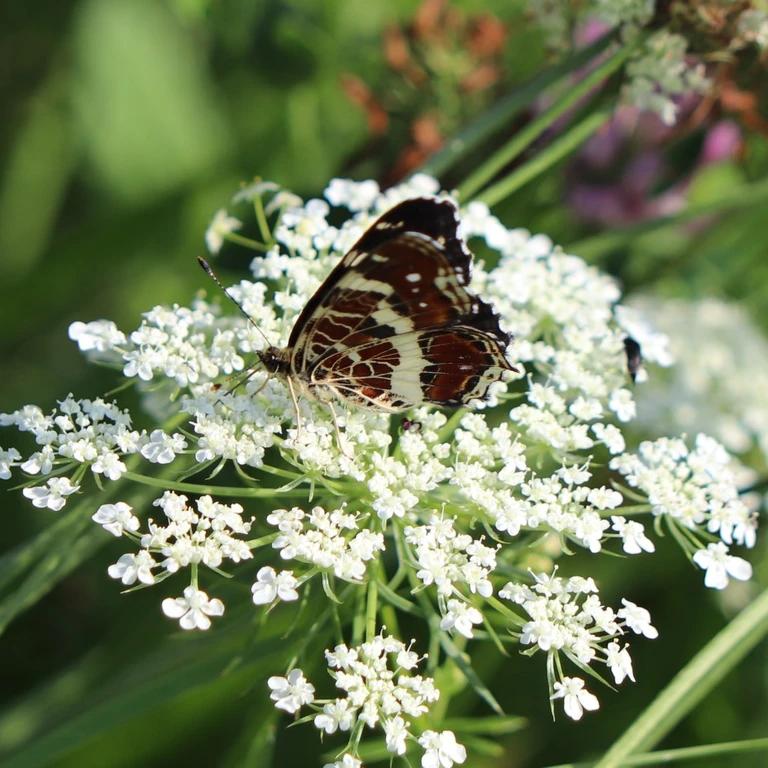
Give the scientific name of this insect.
Araschnia levana
